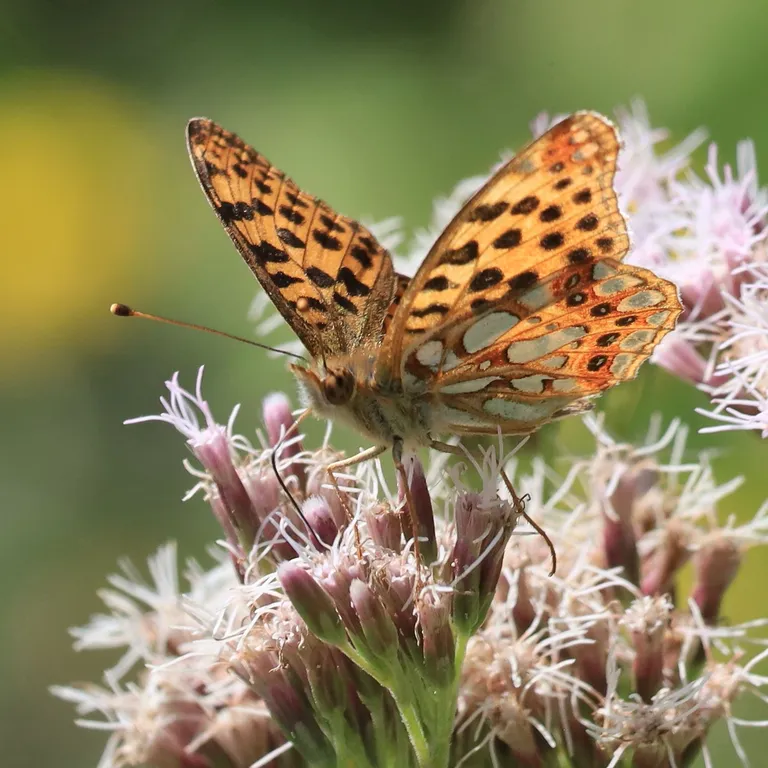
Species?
Issoria lathonia
